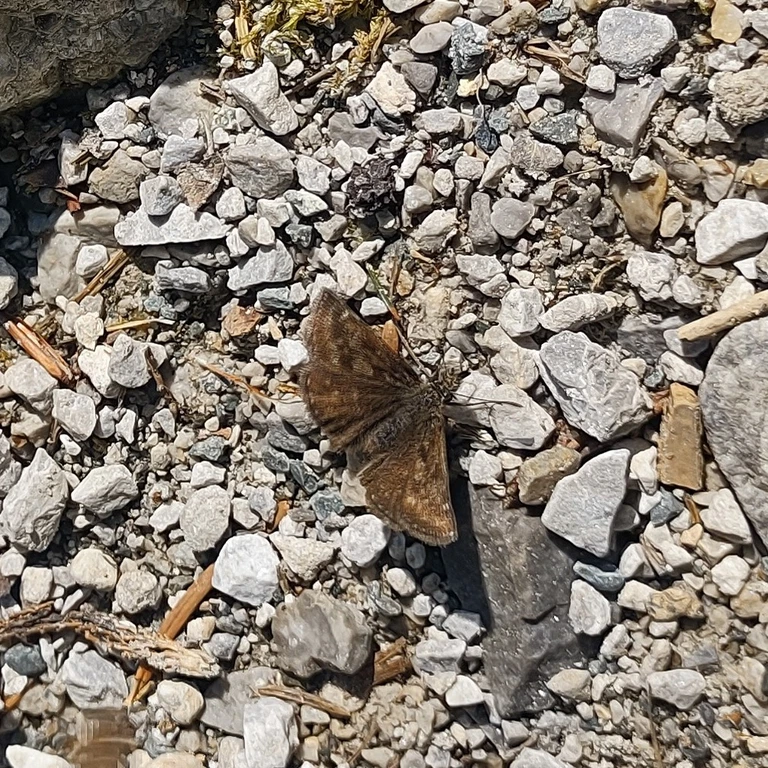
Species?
Erynnis tages
